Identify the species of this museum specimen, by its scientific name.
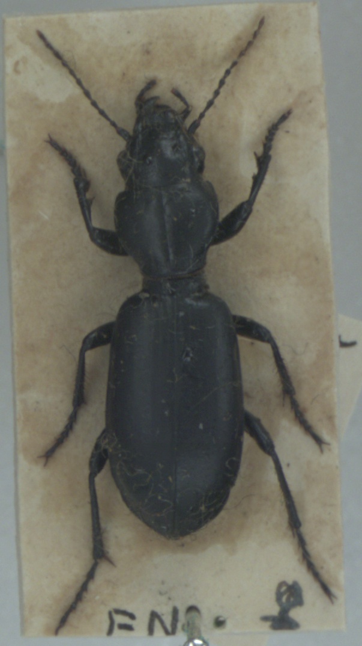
Broscus cephalotes
